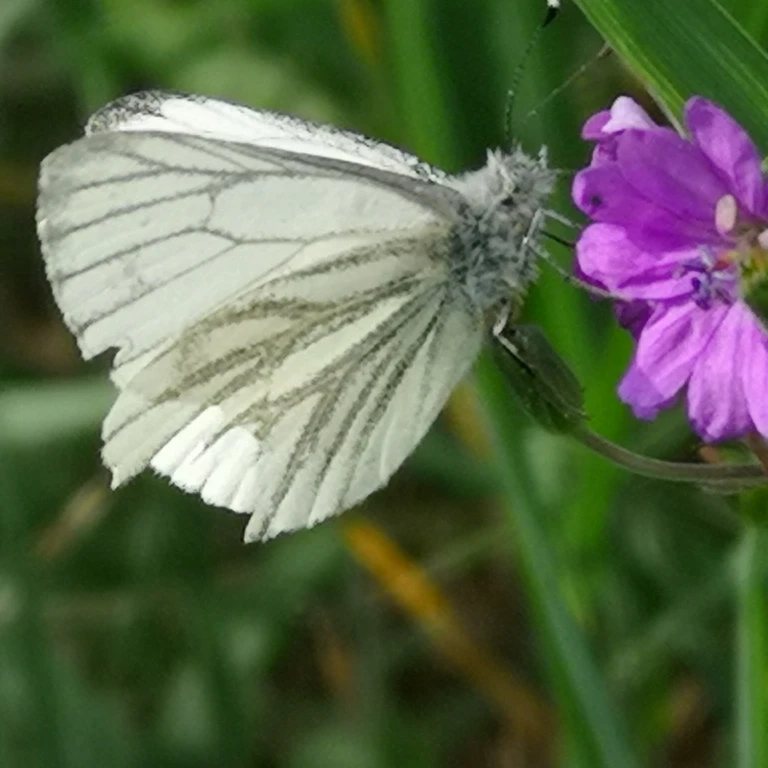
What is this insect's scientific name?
Pieris napi
